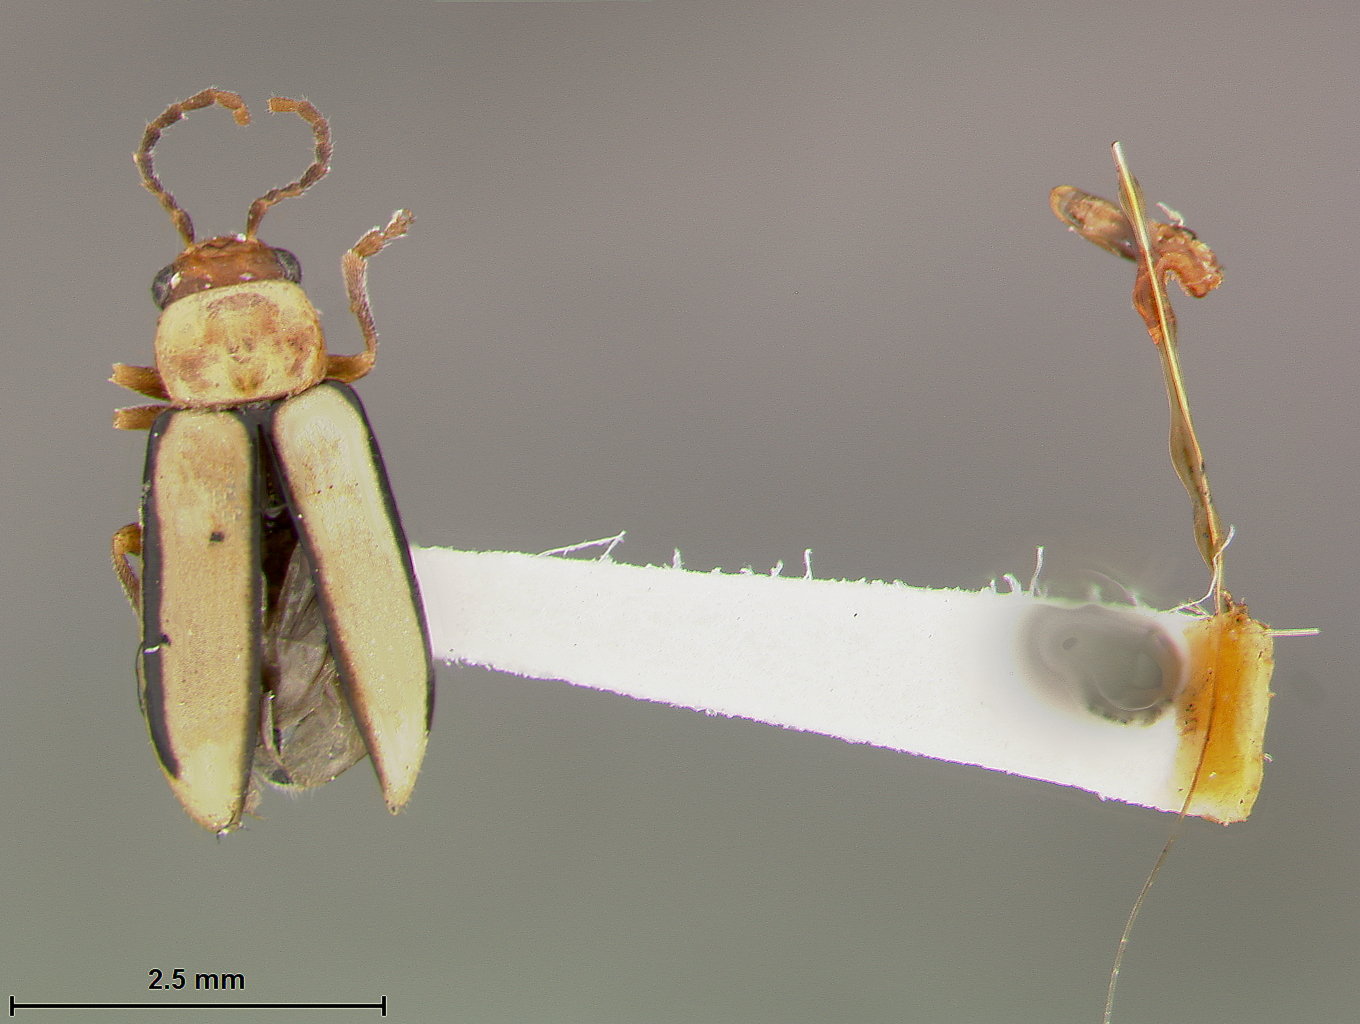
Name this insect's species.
Luperodes diegensis
